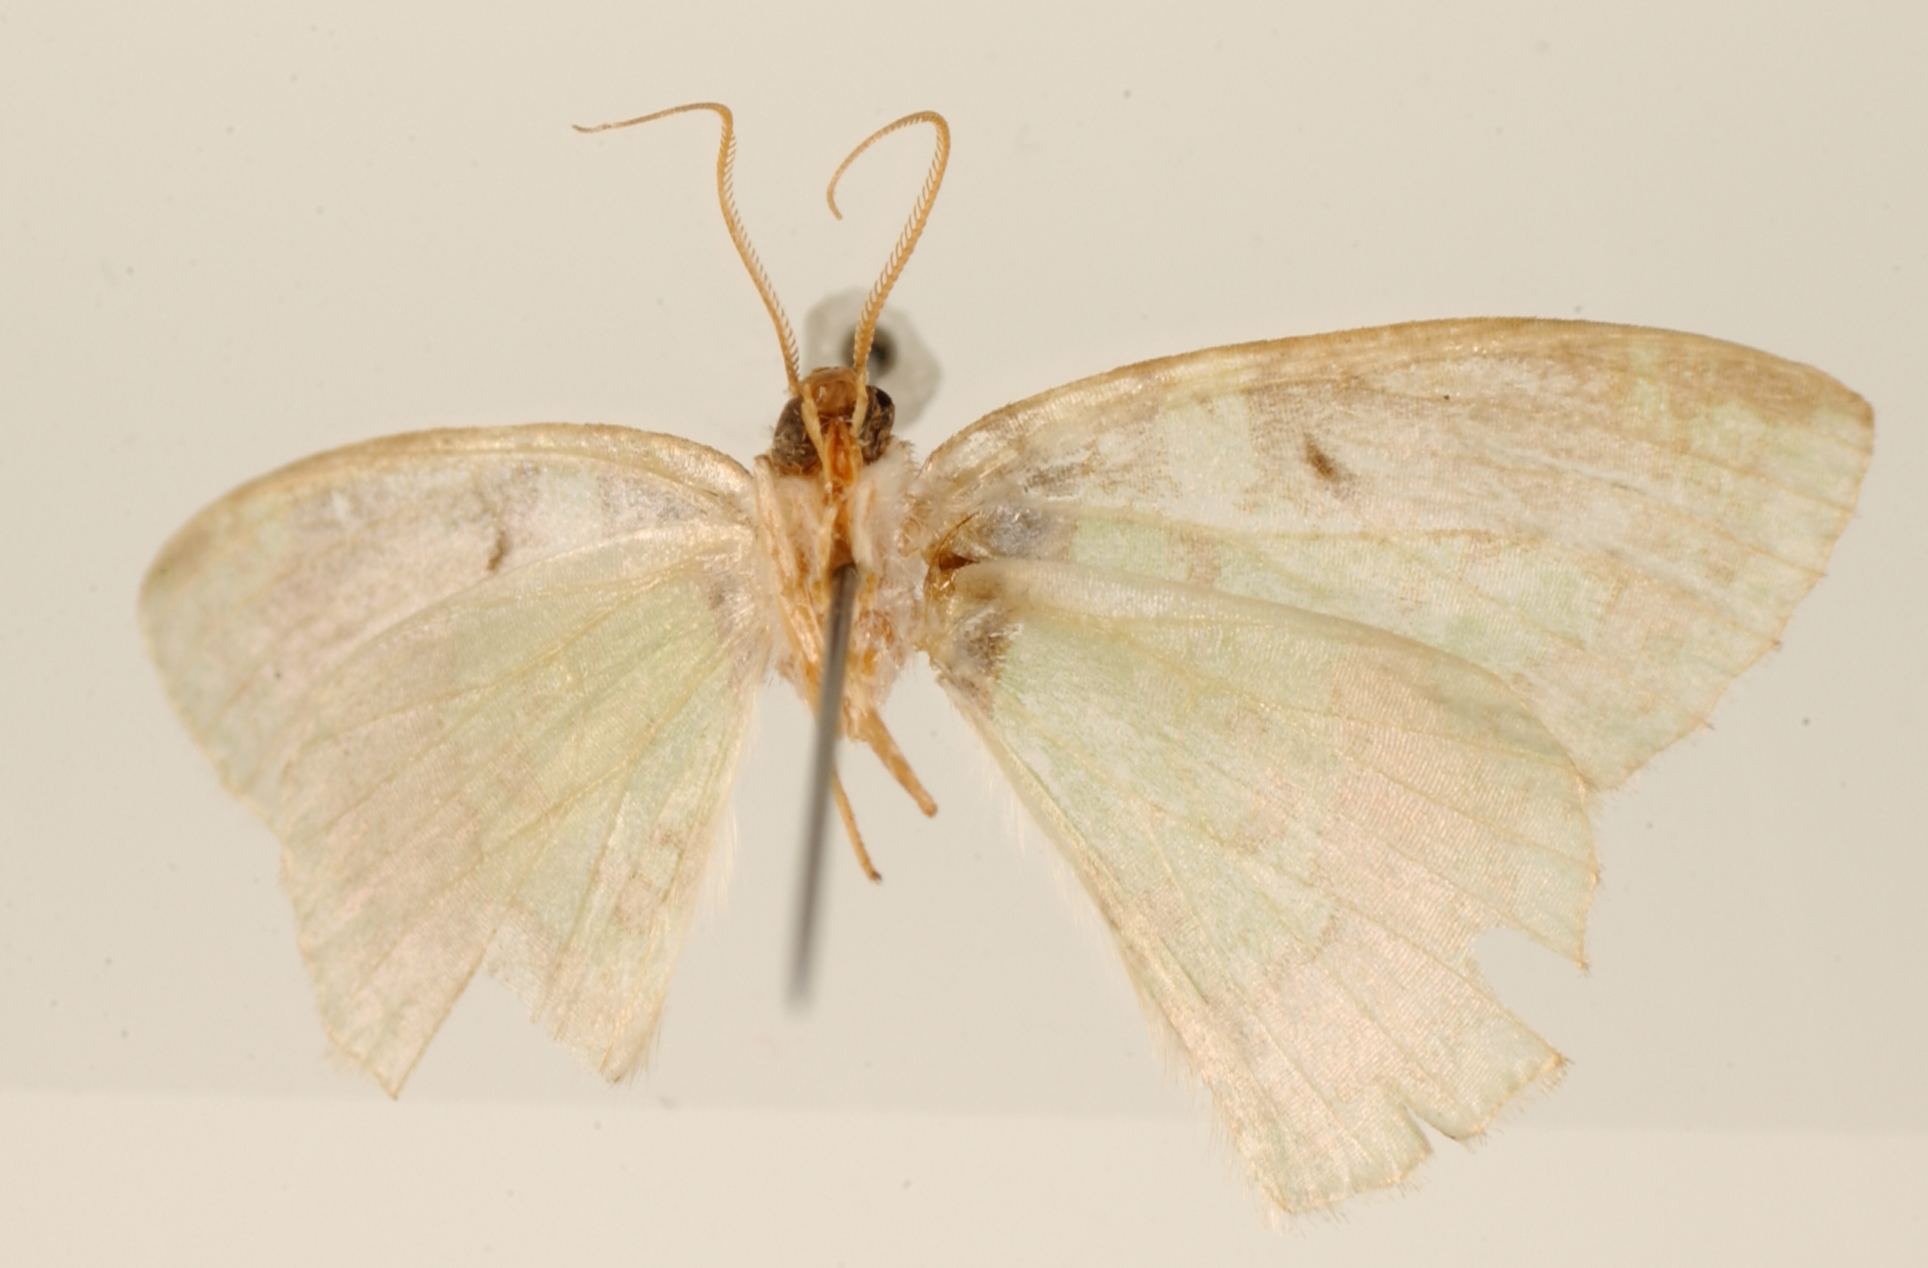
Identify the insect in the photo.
Blechroma pulverata
